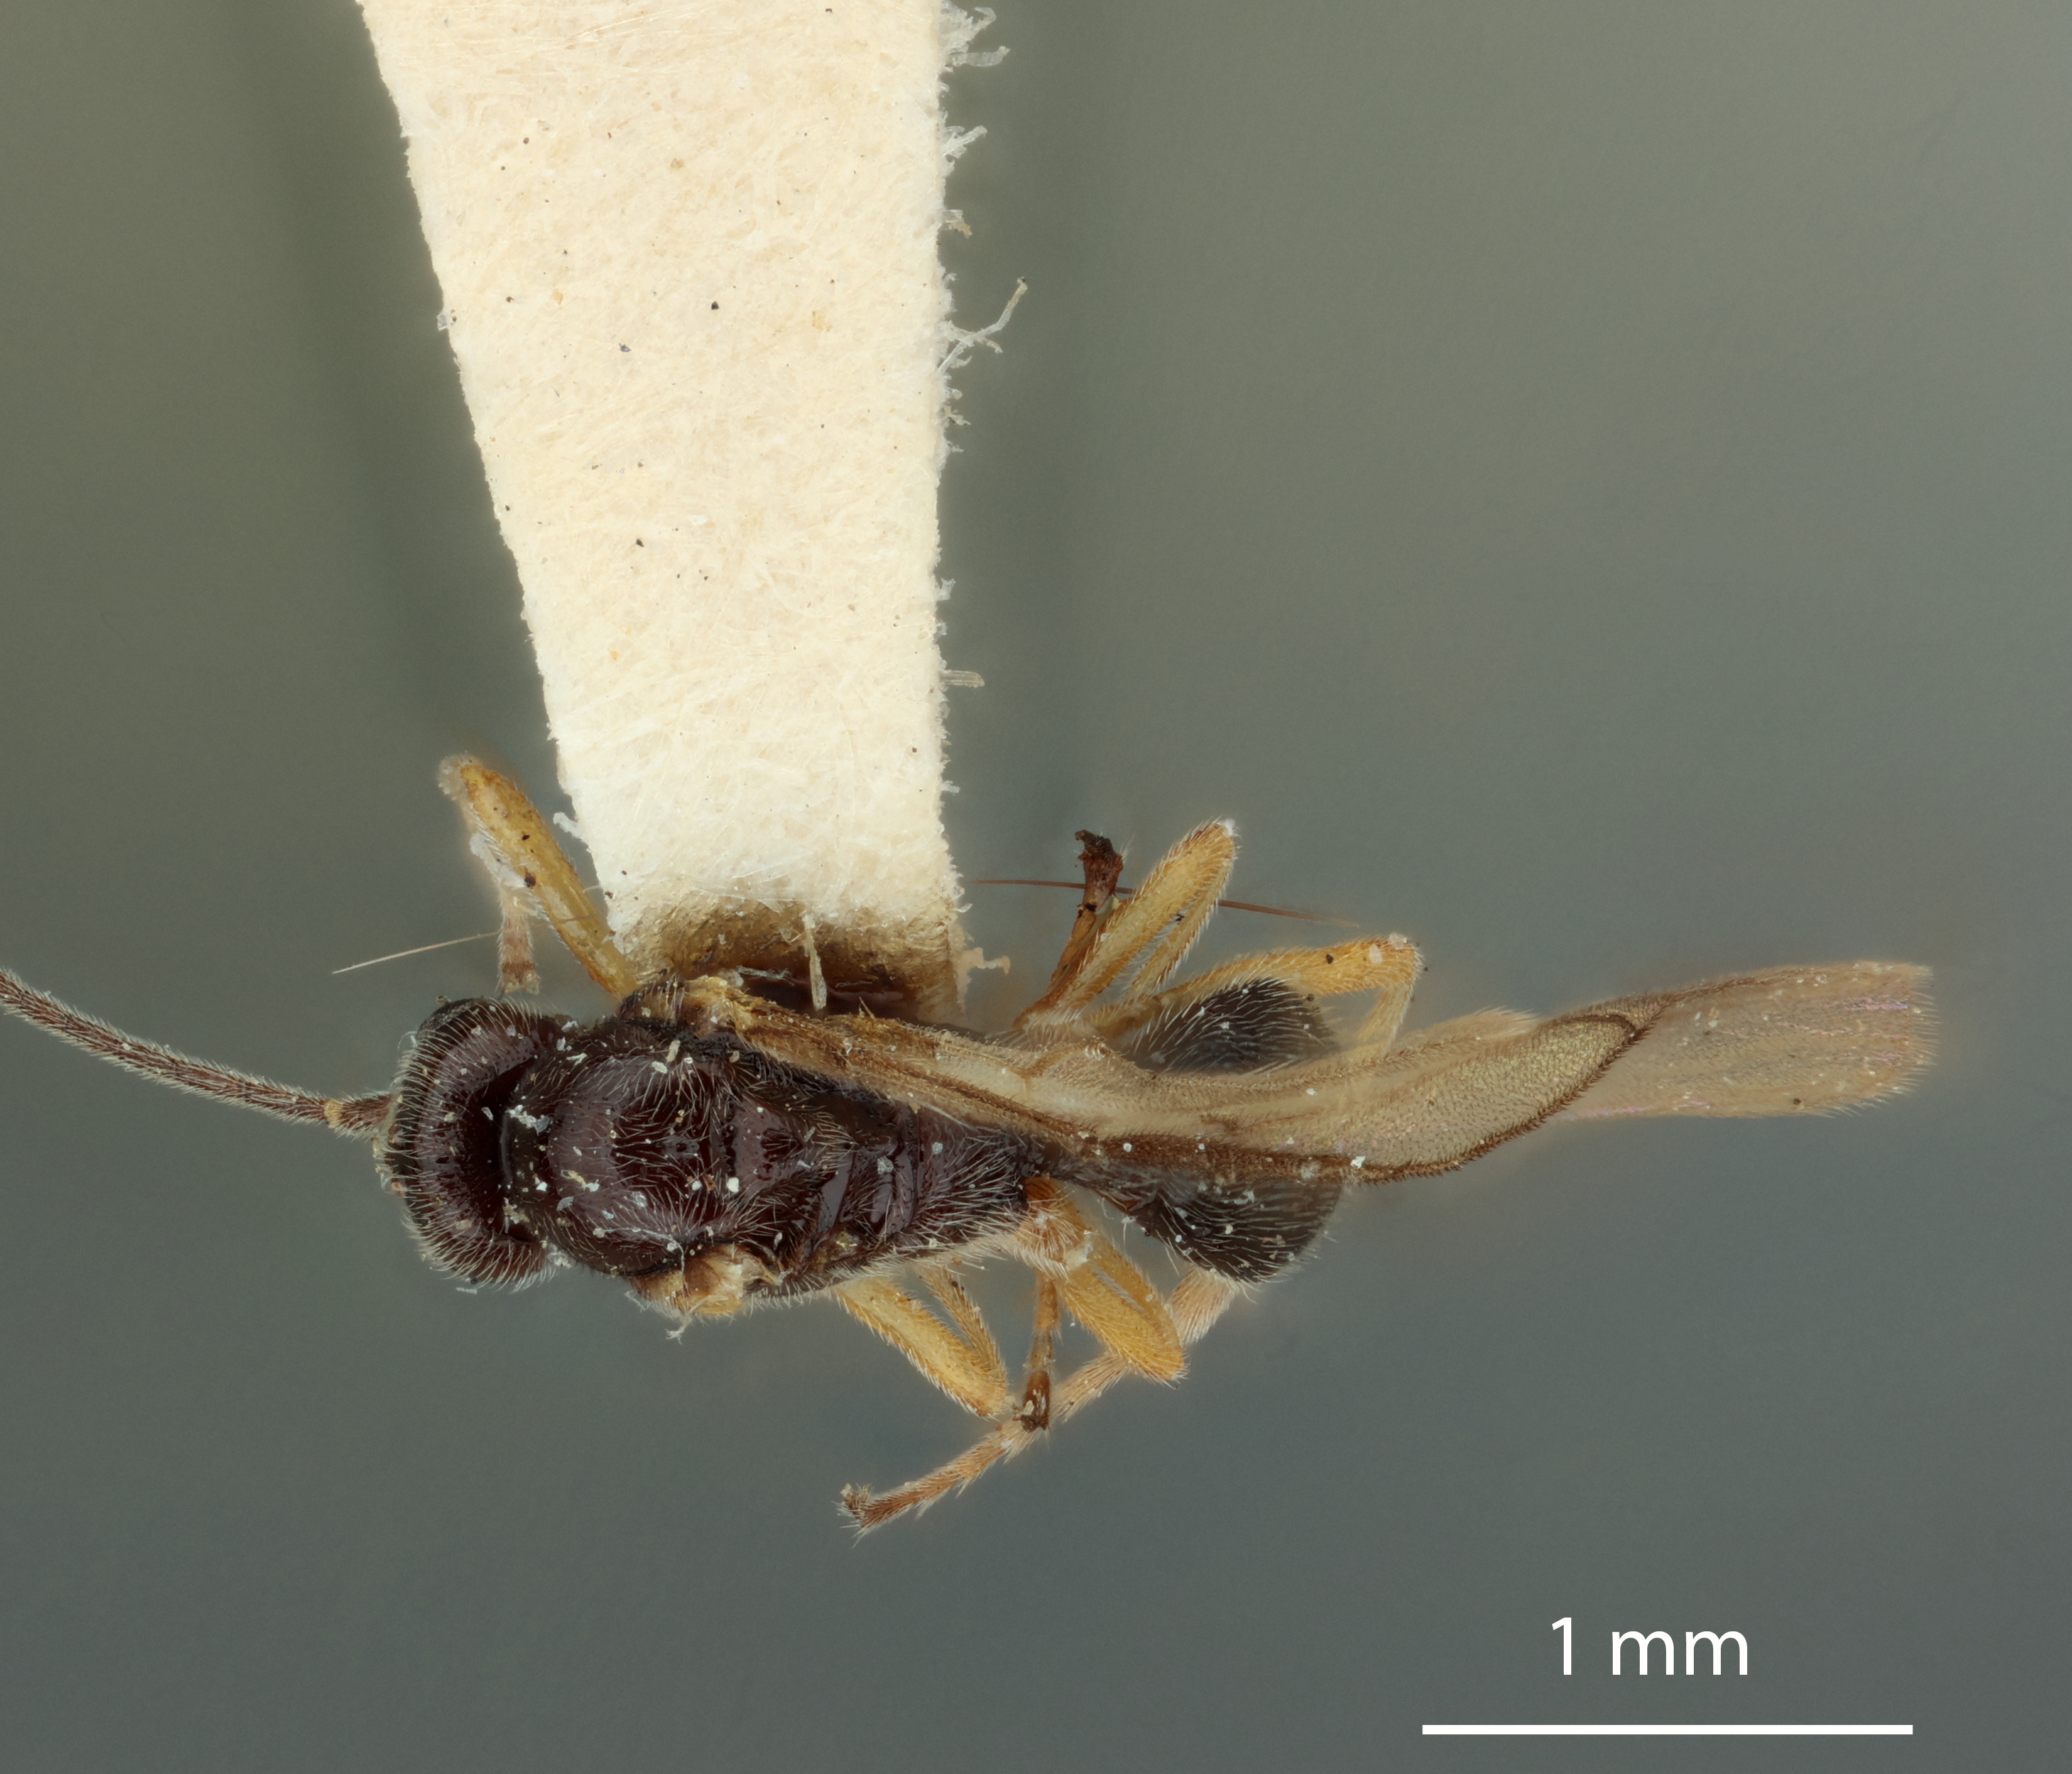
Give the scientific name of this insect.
Opius pilosus
